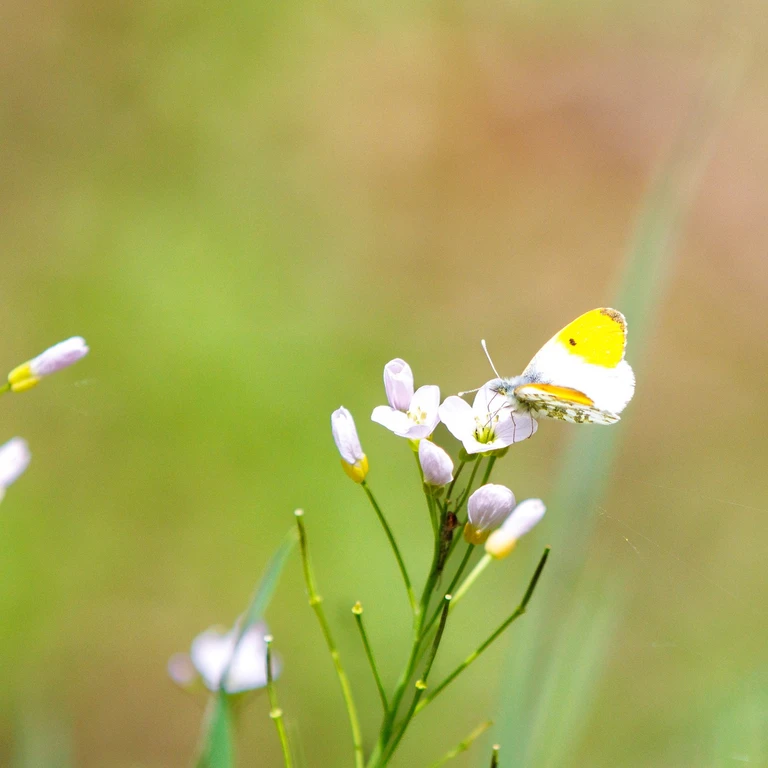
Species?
Anthocharis cardamines
